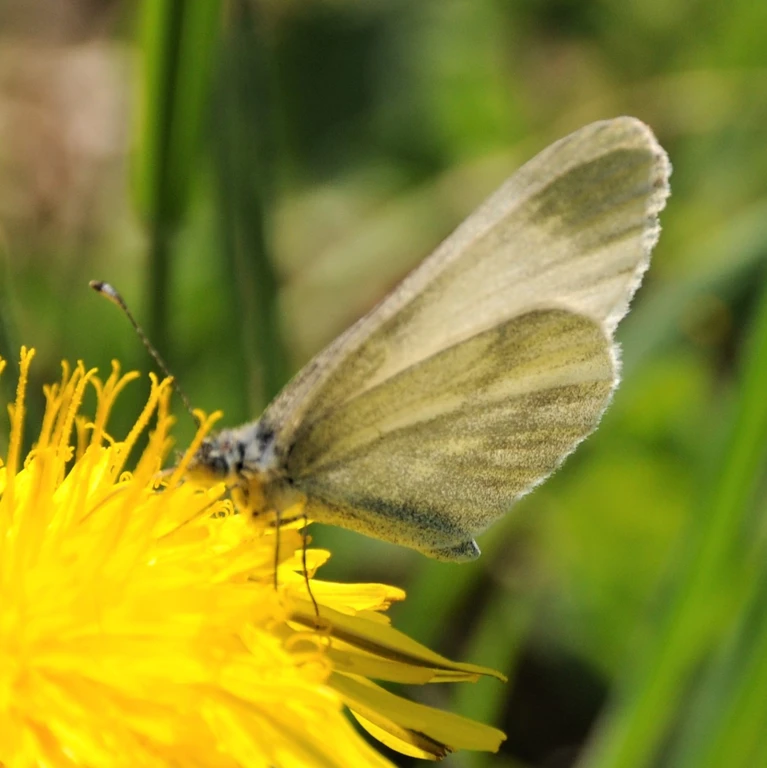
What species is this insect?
Leptidea sinapis/juvernica
